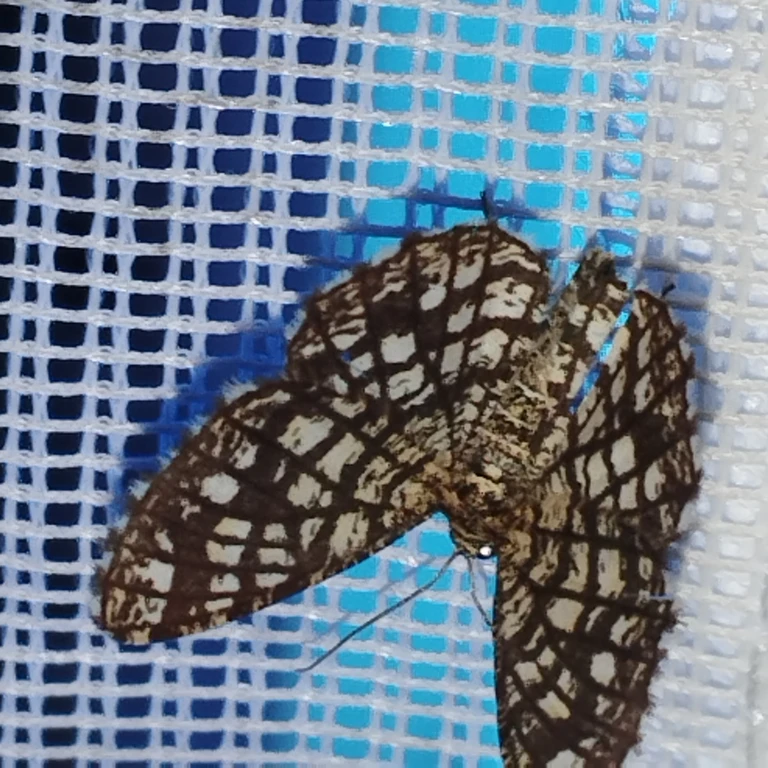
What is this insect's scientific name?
Chiasmia clathrata
